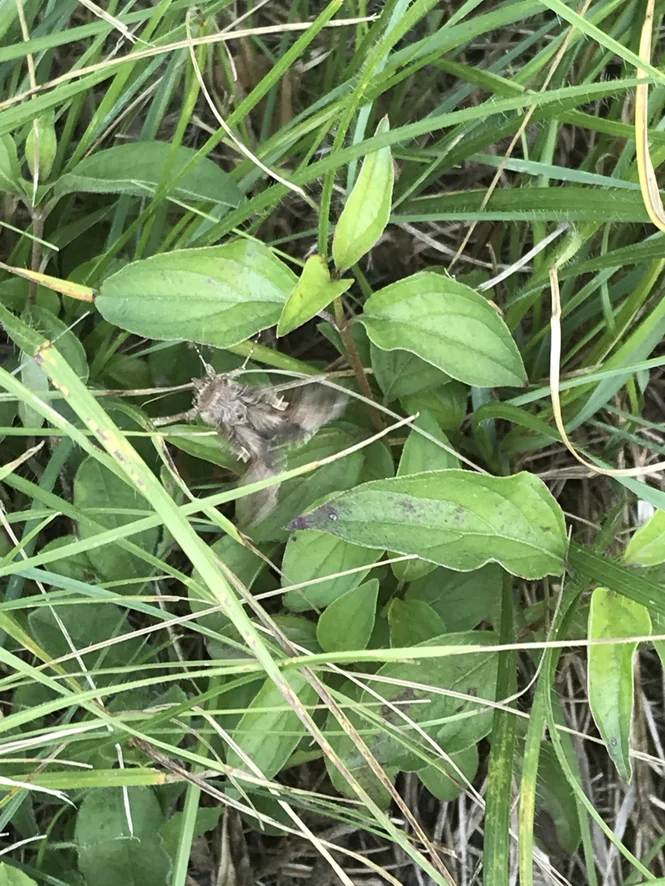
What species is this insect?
Autographa gamma
